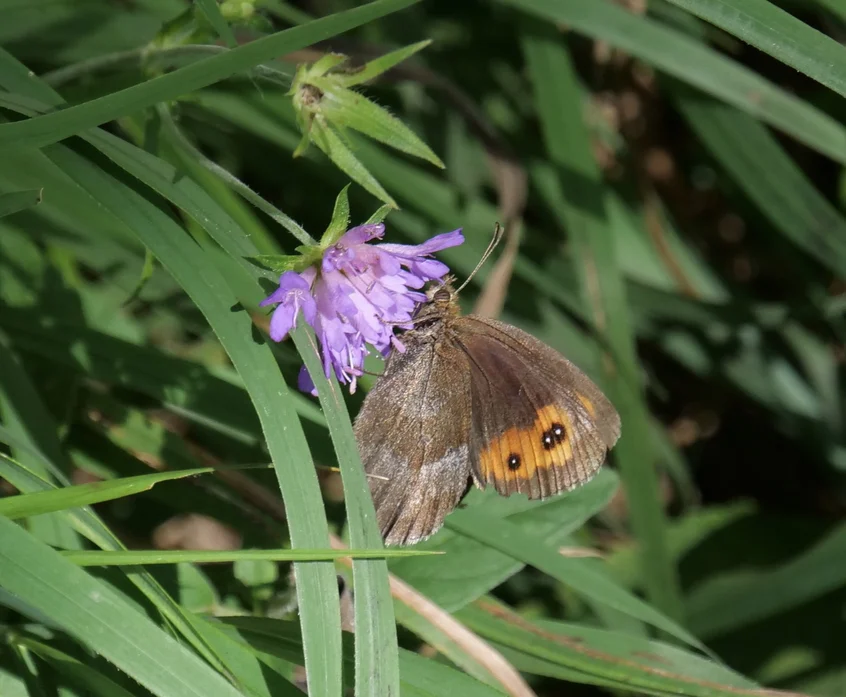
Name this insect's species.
Erebia aethiops
